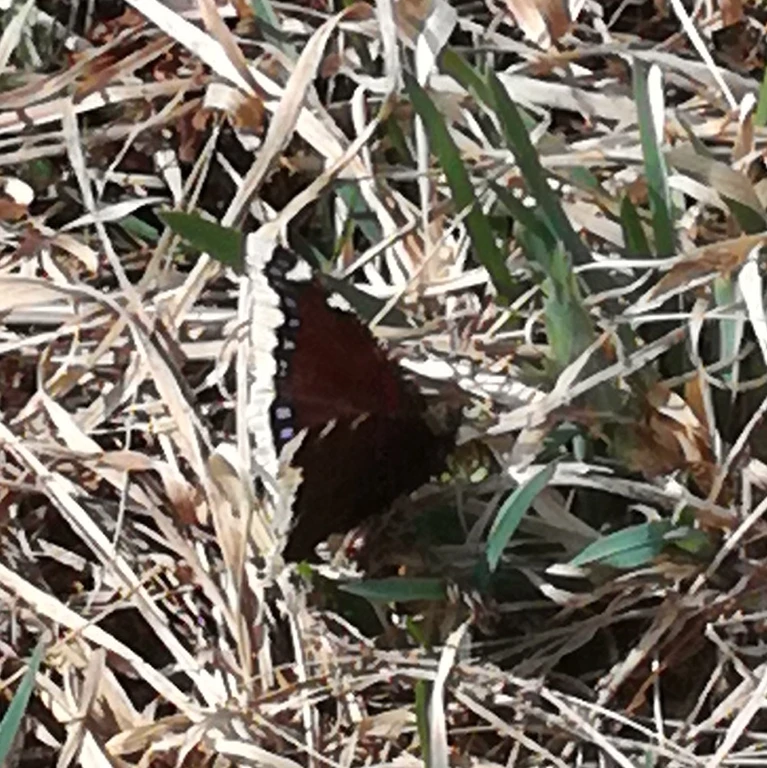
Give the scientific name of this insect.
Nymphalis antiopa
